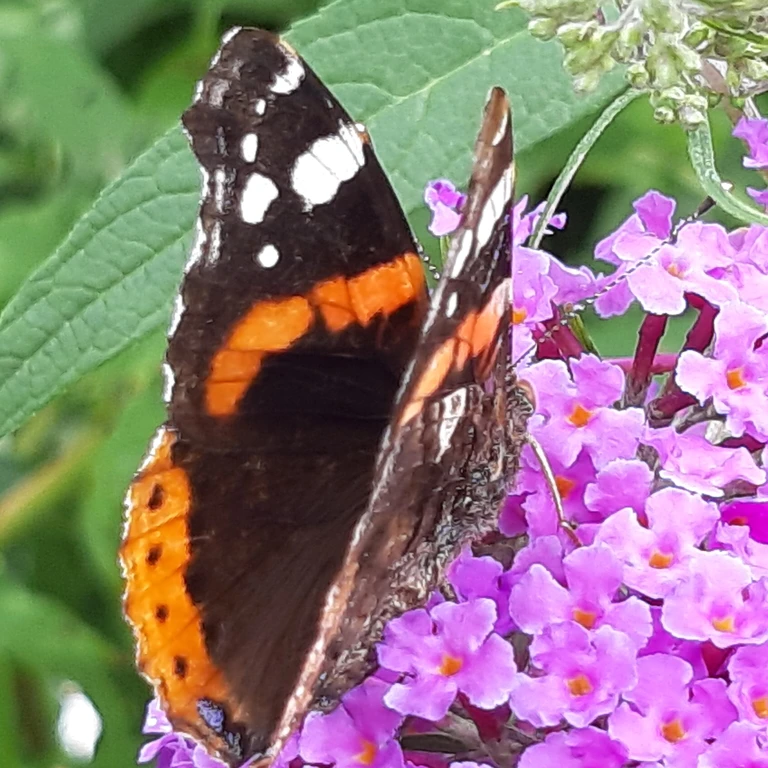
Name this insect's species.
Vanessa atalanta
